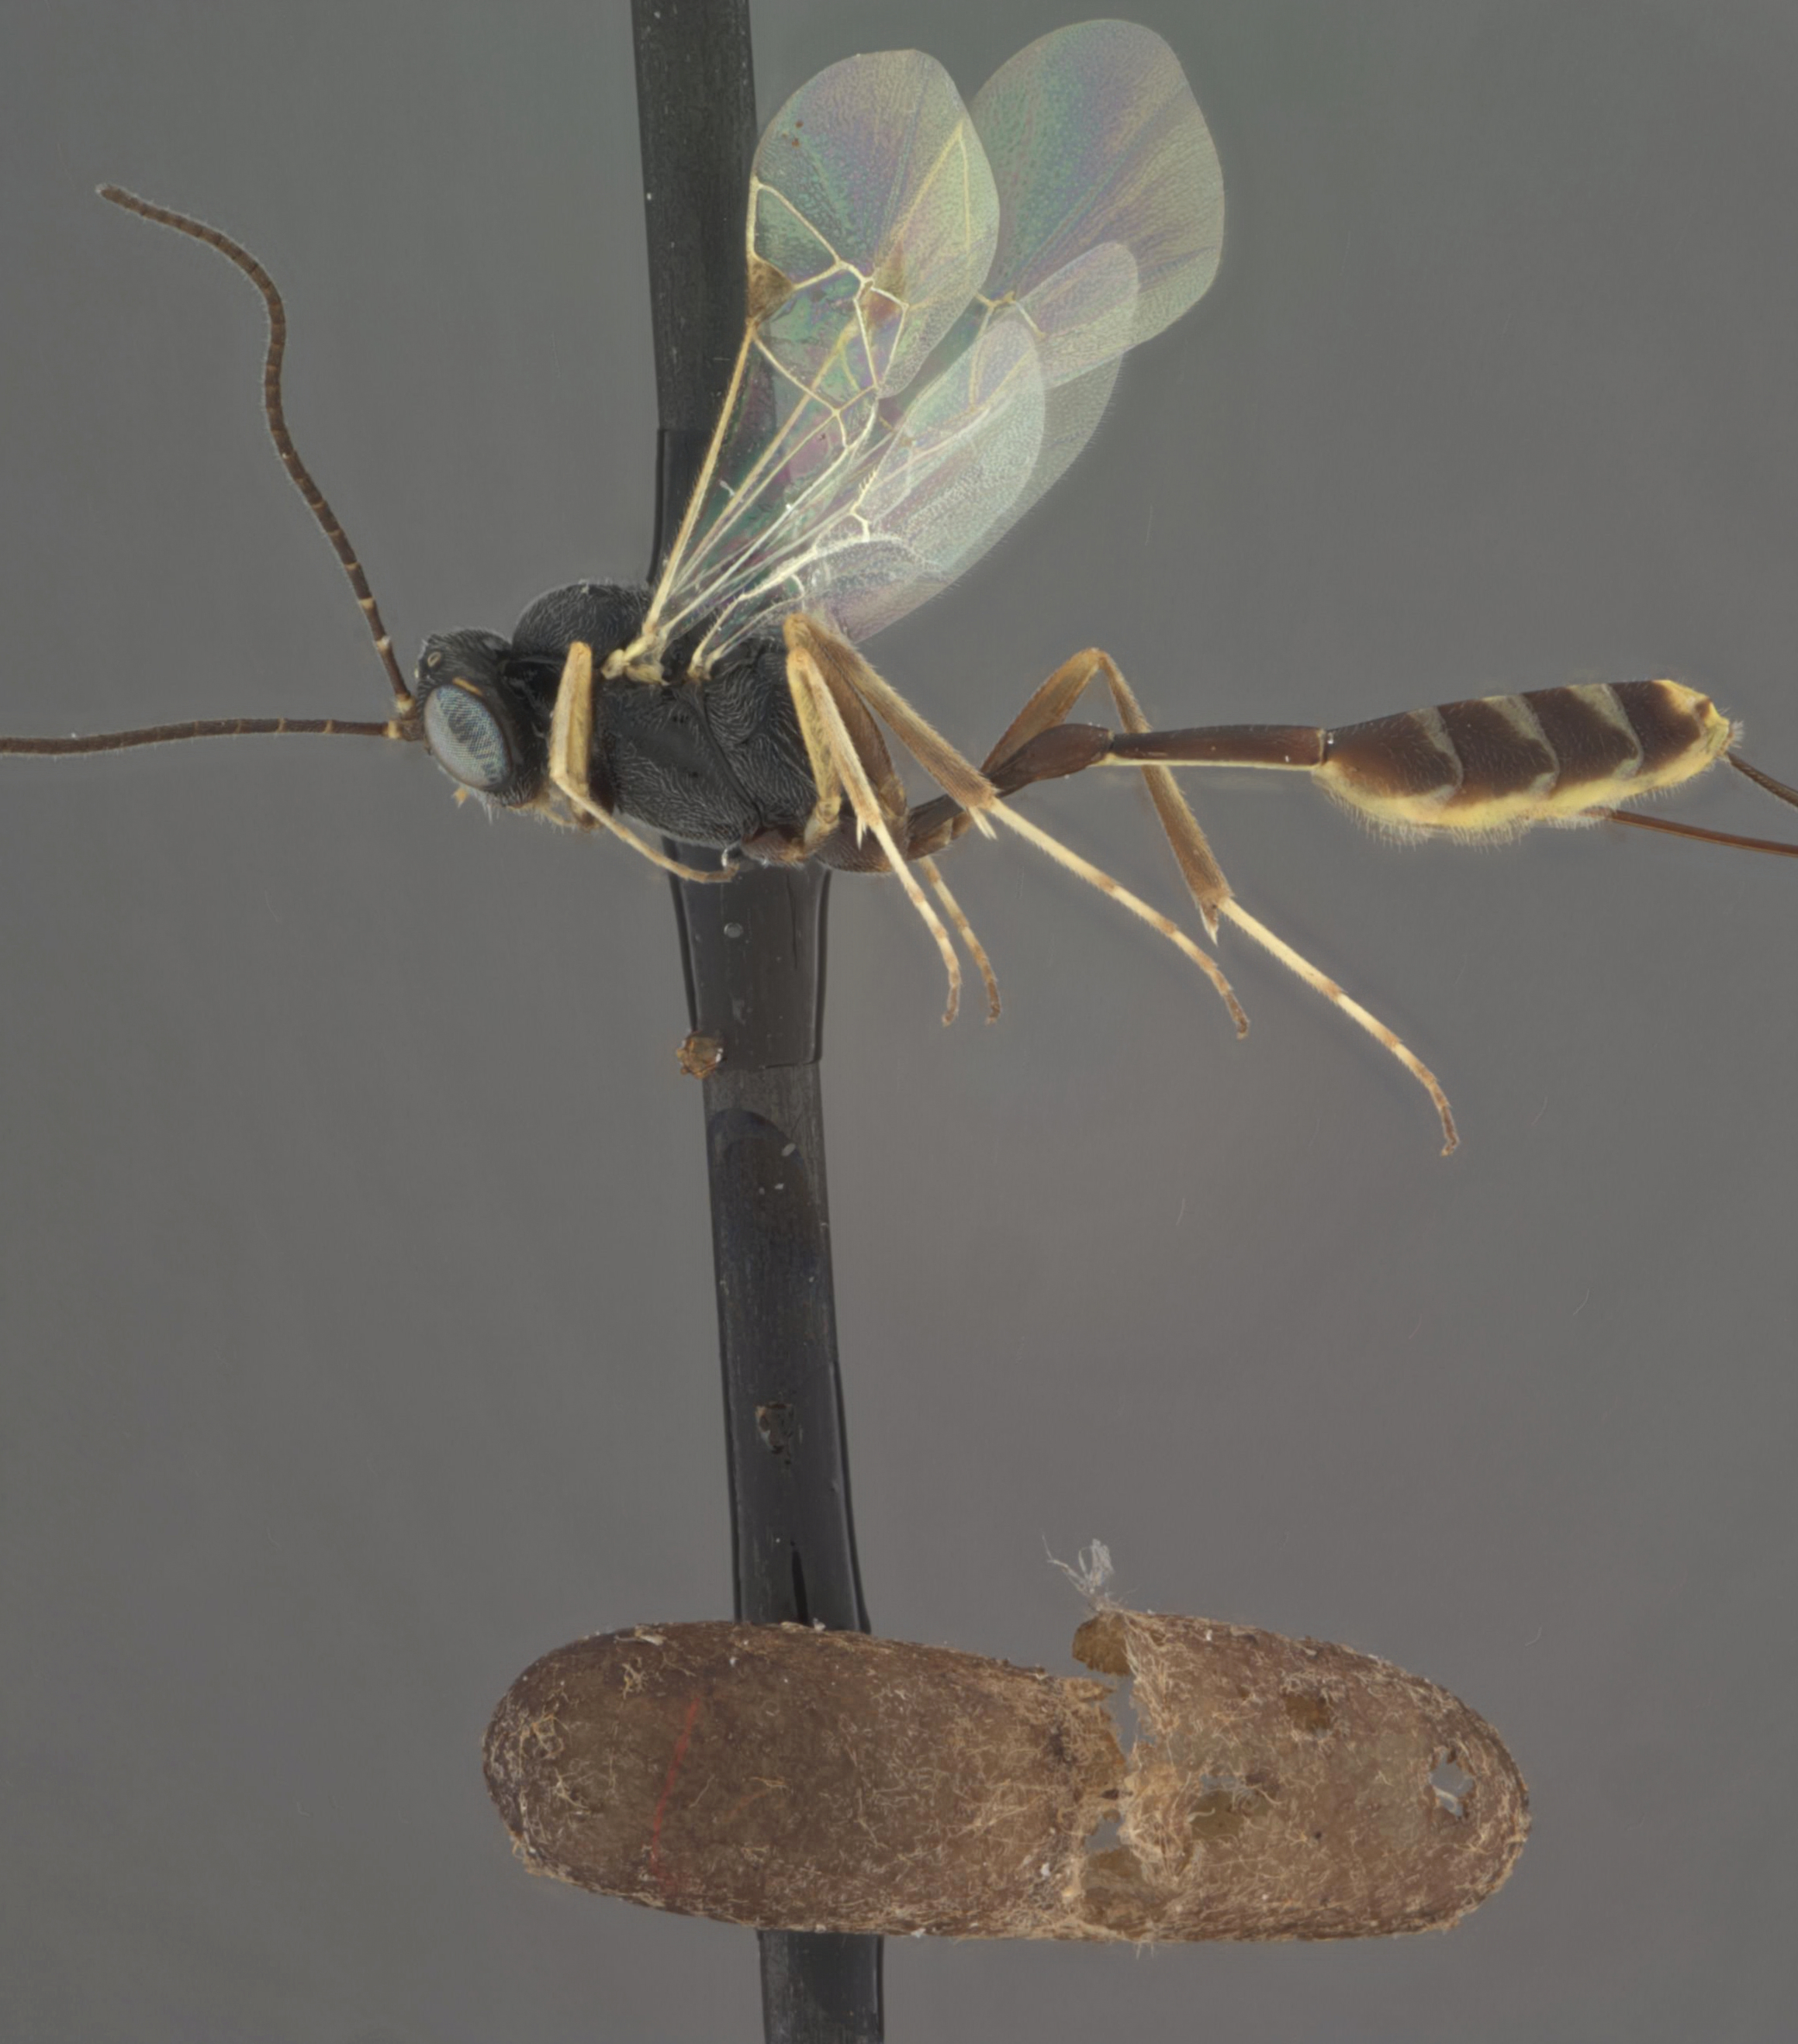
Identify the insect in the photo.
Temelucha arogue
